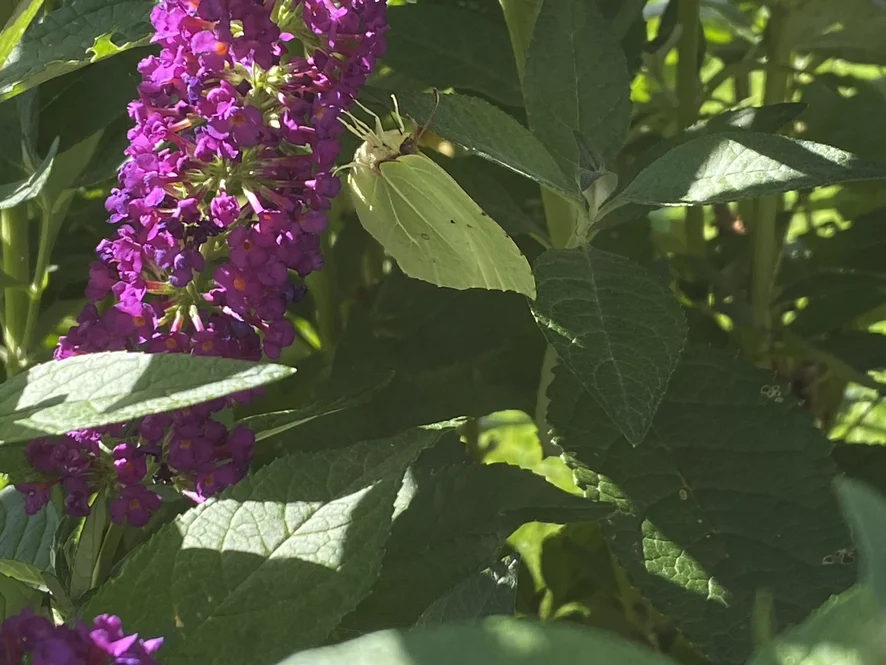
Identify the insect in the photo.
Gonepteryx rhamni
